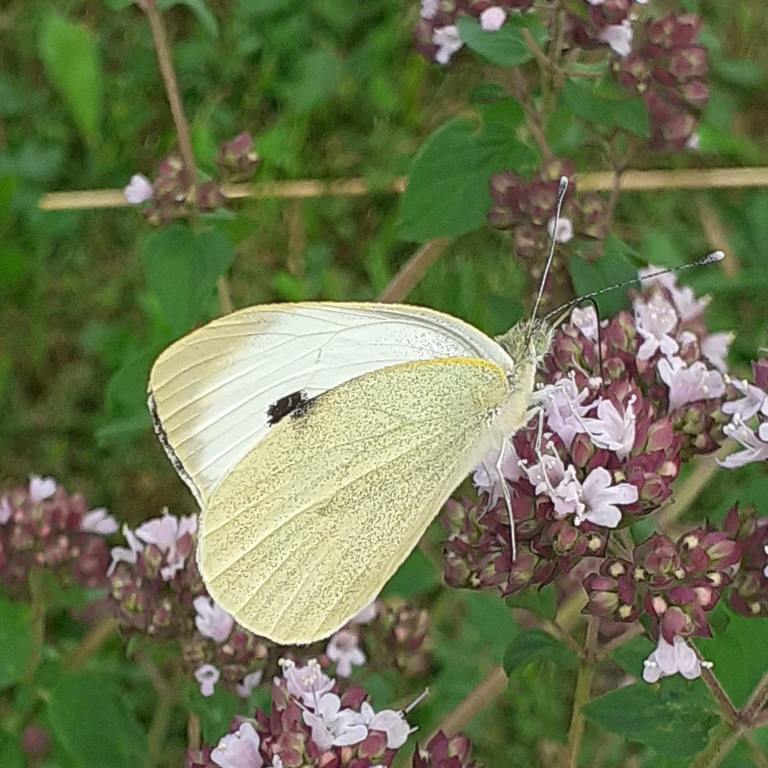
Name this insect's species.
Pieris brassicae
